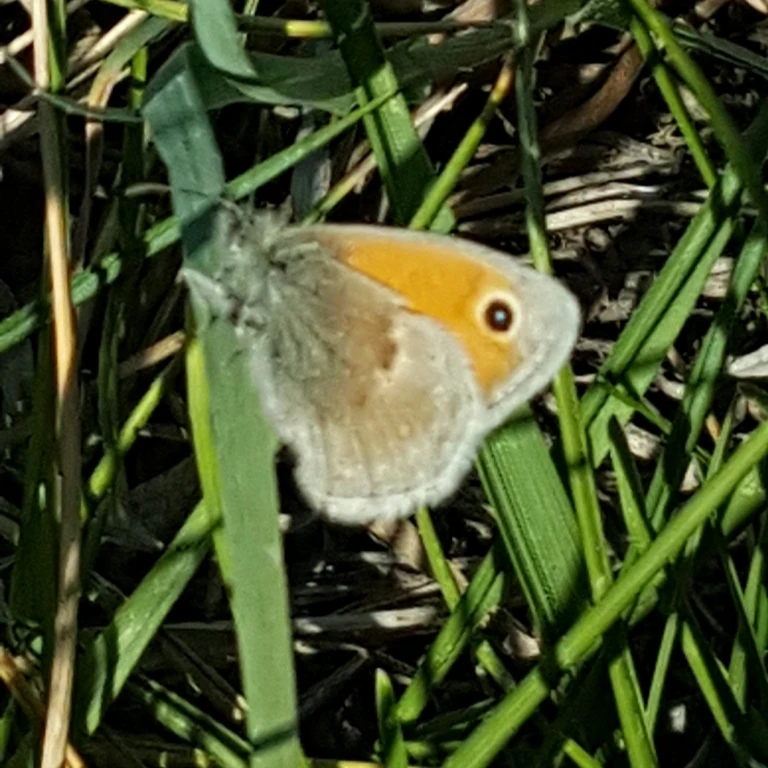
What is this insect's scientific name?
Coenonympha pamphilus
